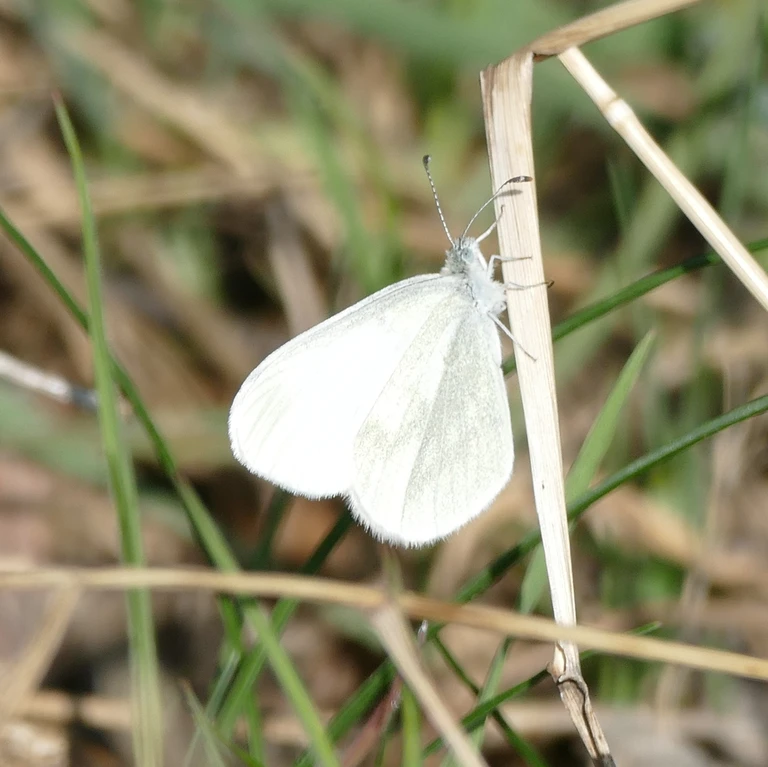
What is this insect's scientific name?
Leptidea sinapis/juvernica
